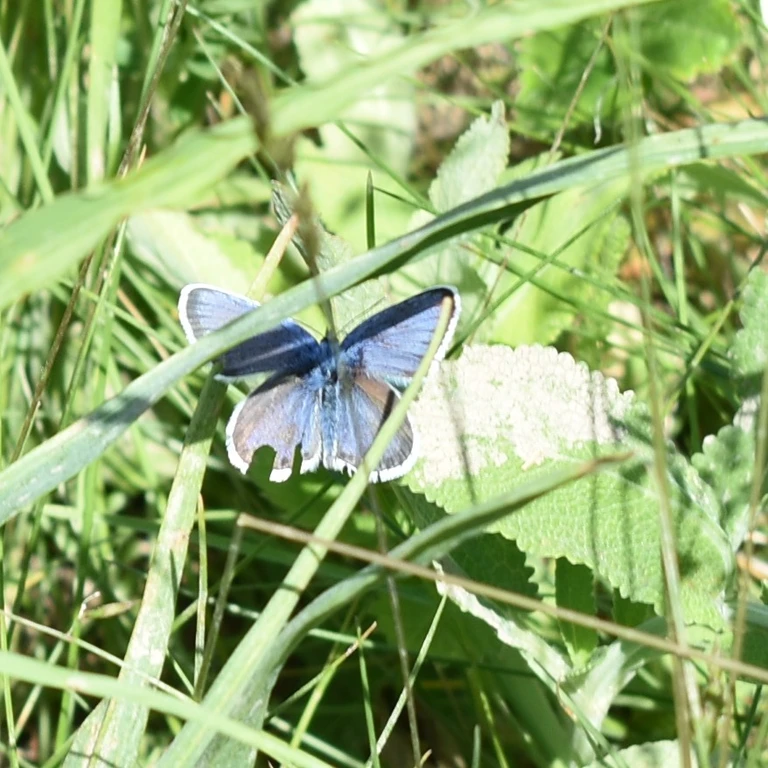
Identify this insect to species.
Plebejus argus
